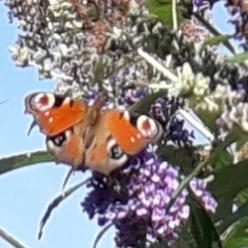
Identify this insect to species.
Aglais io
